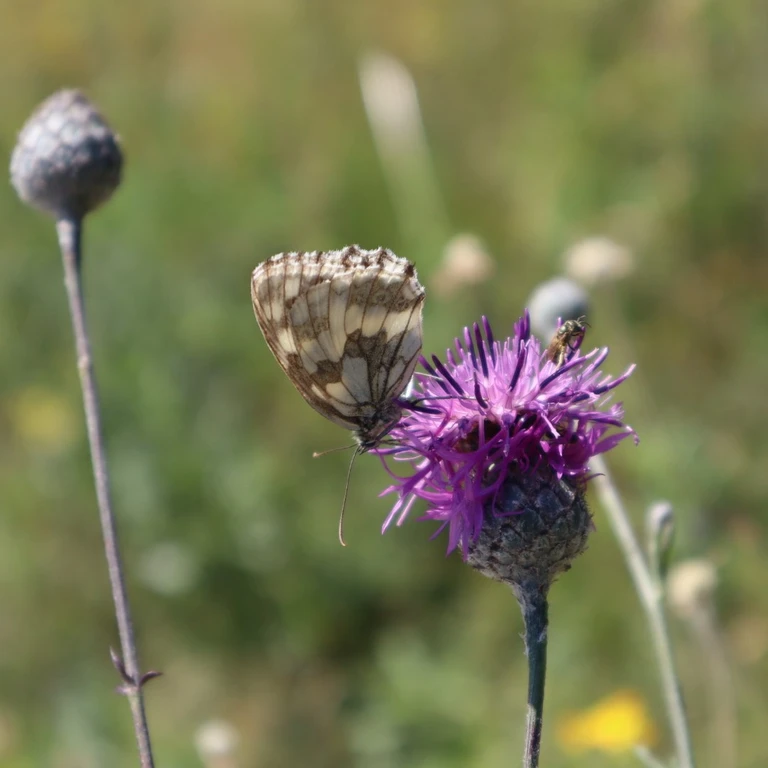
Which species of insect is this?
Melanargia galathea
